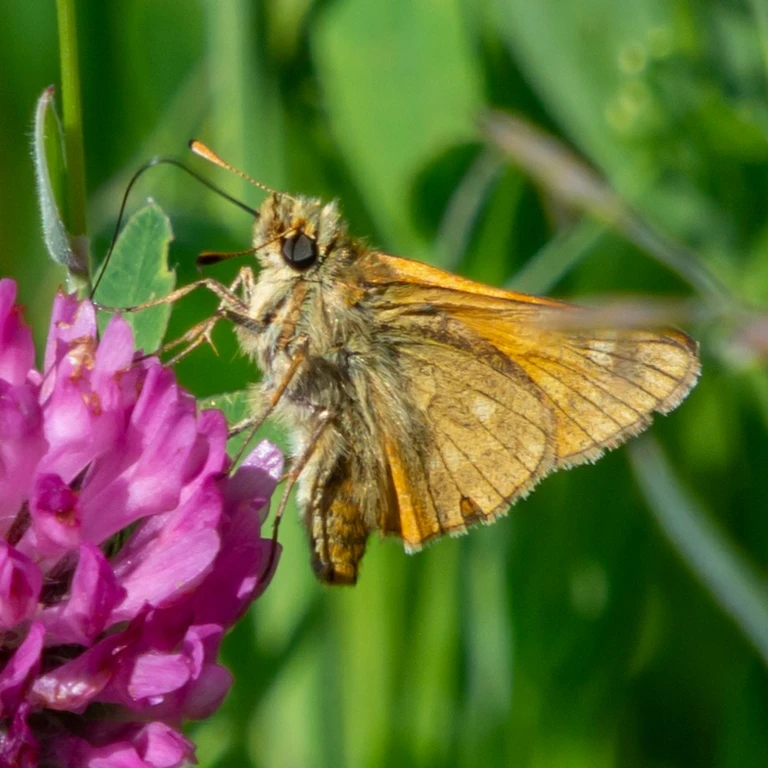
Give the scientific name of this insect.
Ochlodes sylvanus (also Ochlodes venata)
